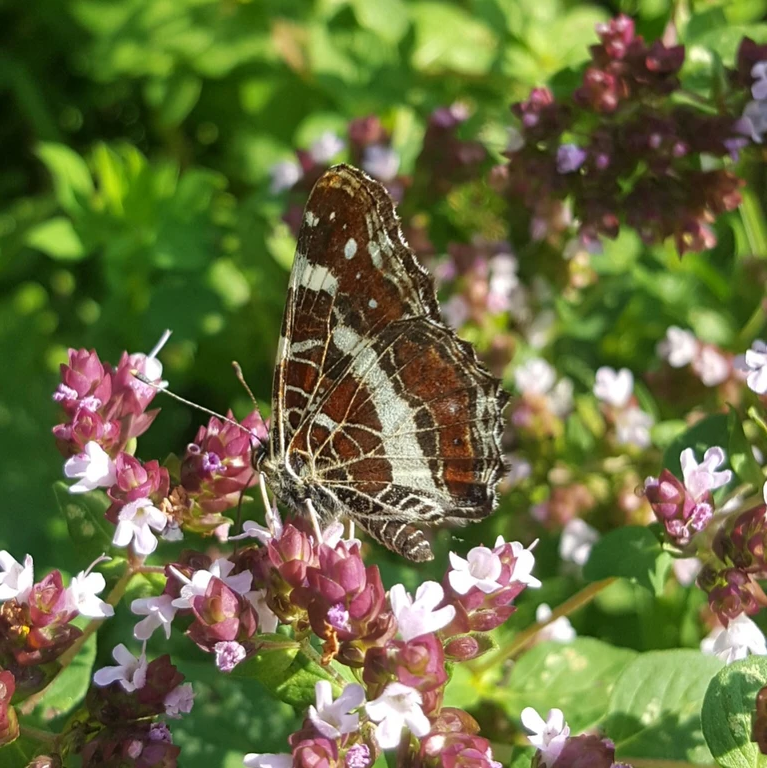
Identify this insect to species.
Araschnia levana
